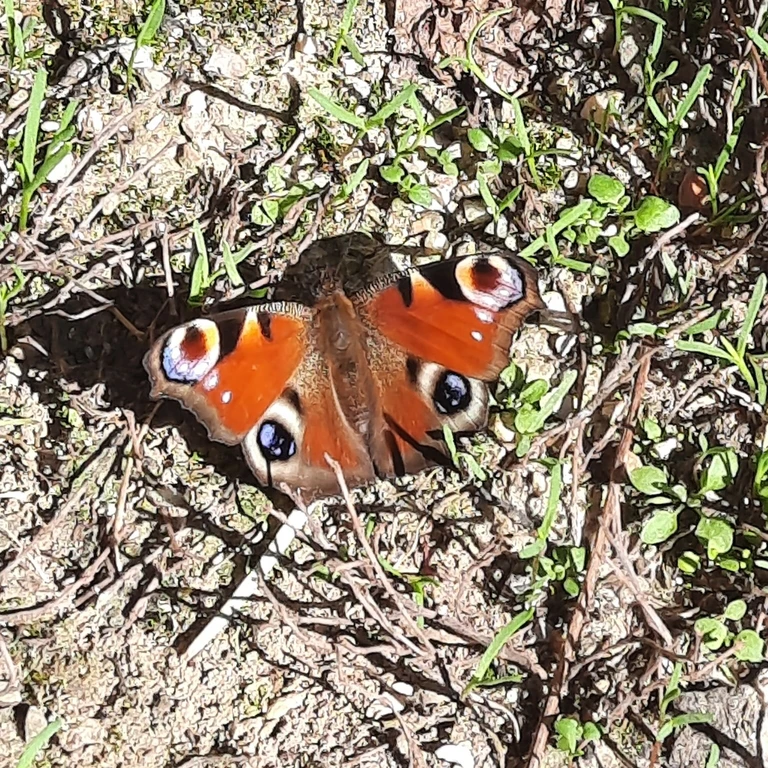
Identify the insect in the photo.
Aglais io
